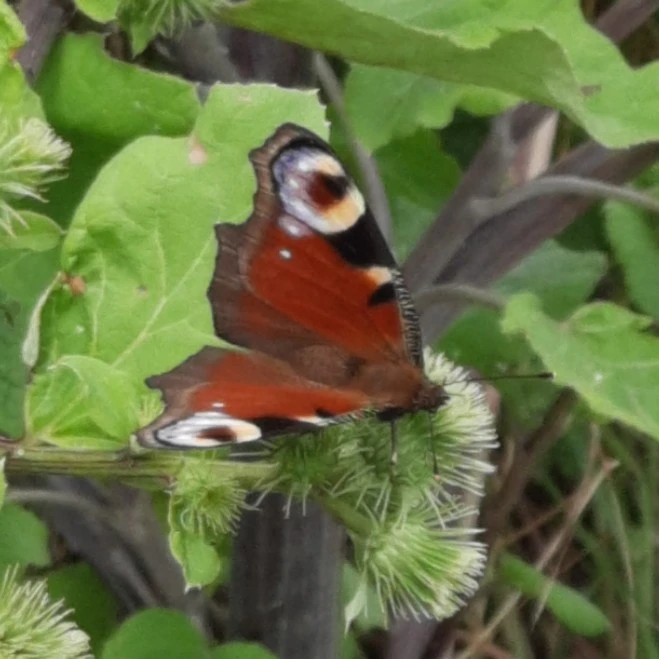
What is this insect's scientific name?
Aglais io
